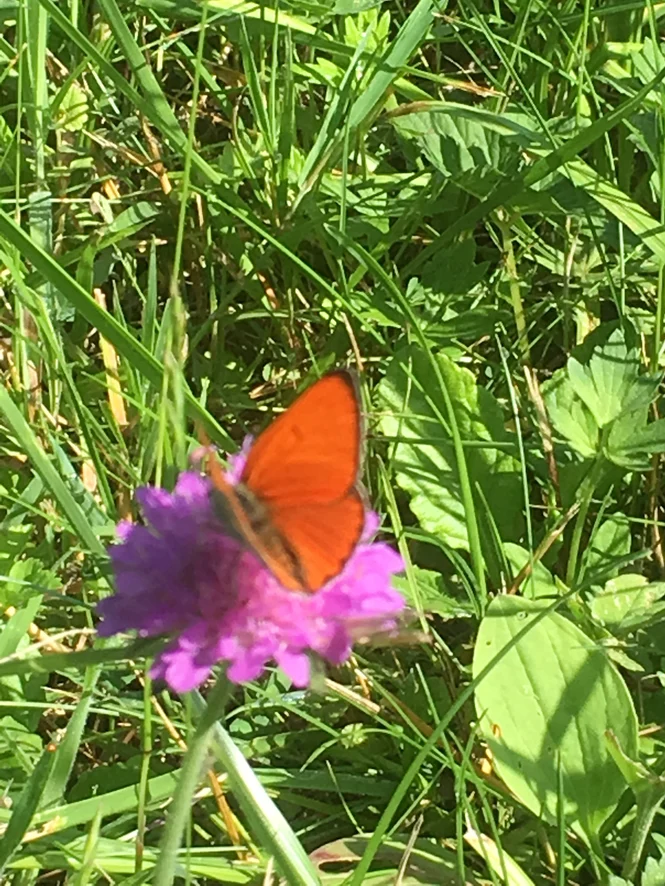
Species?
Lycaena dispar
